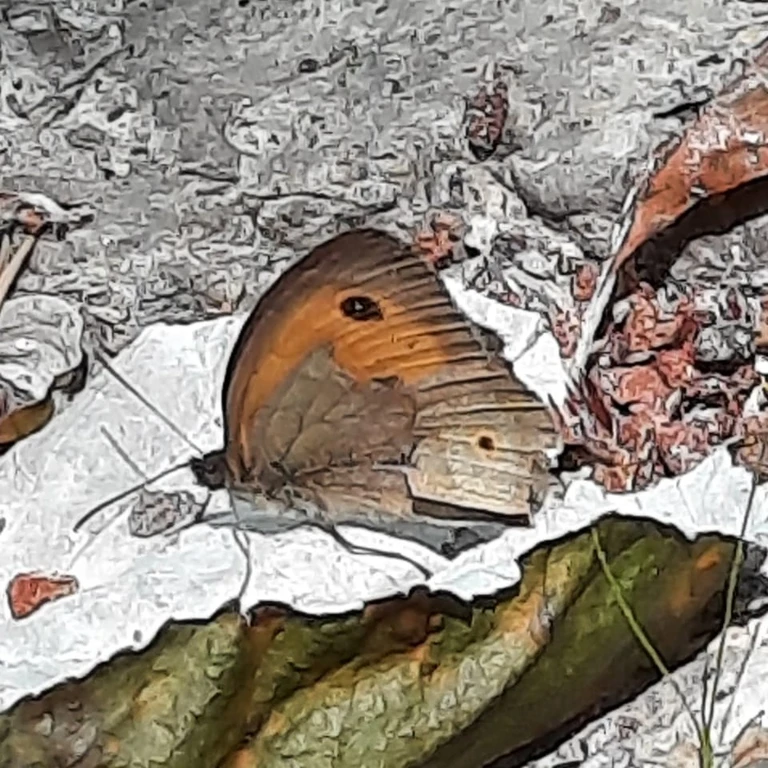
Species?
Maniola jurtina
